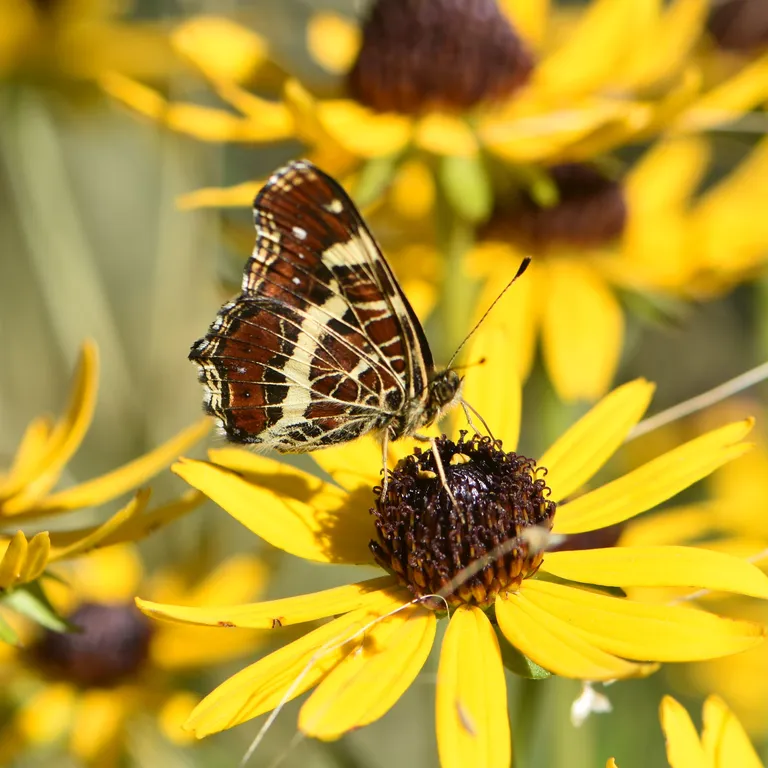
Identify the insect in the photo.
Araschnia levana
